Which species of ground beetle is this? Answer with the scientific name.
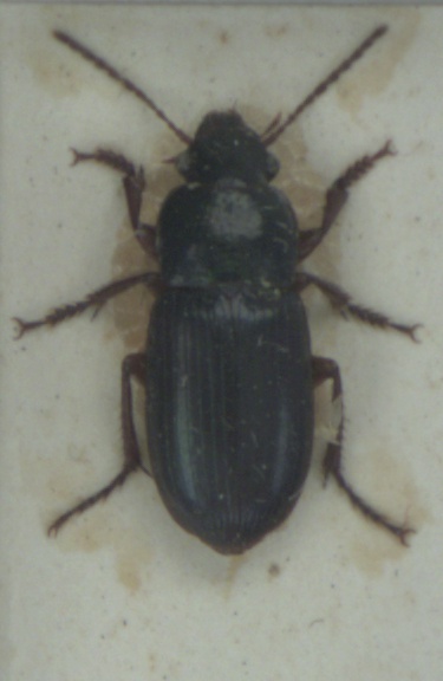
Harpalus affinis
